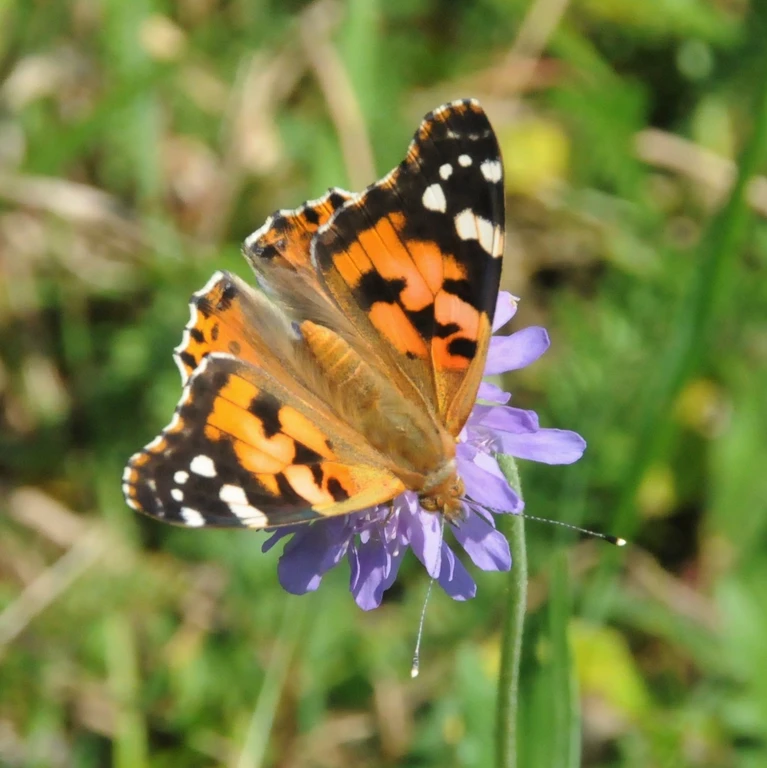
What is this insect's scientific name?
Vanessa cardui
